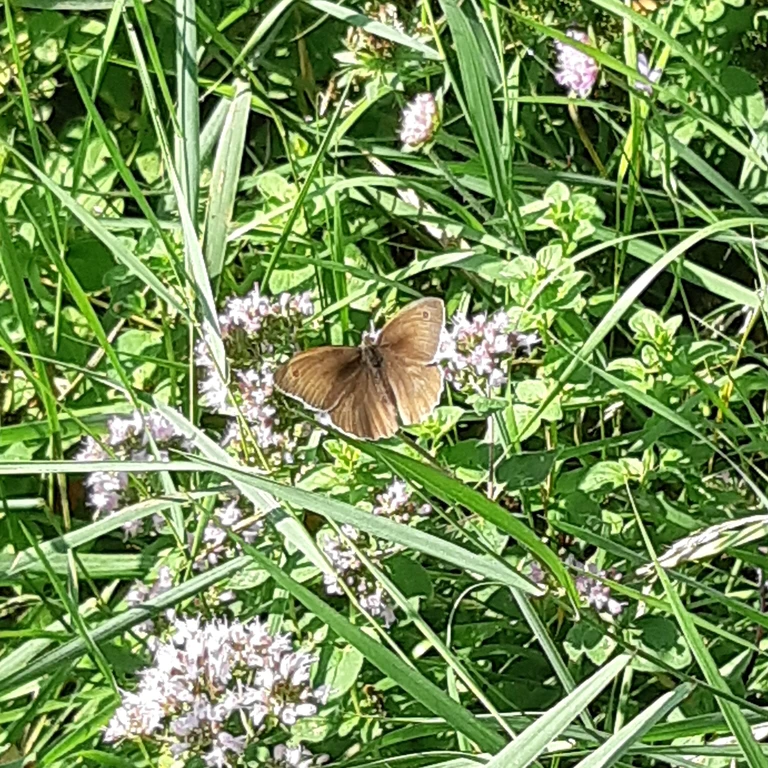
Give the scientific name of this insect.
Maniola jurtina
